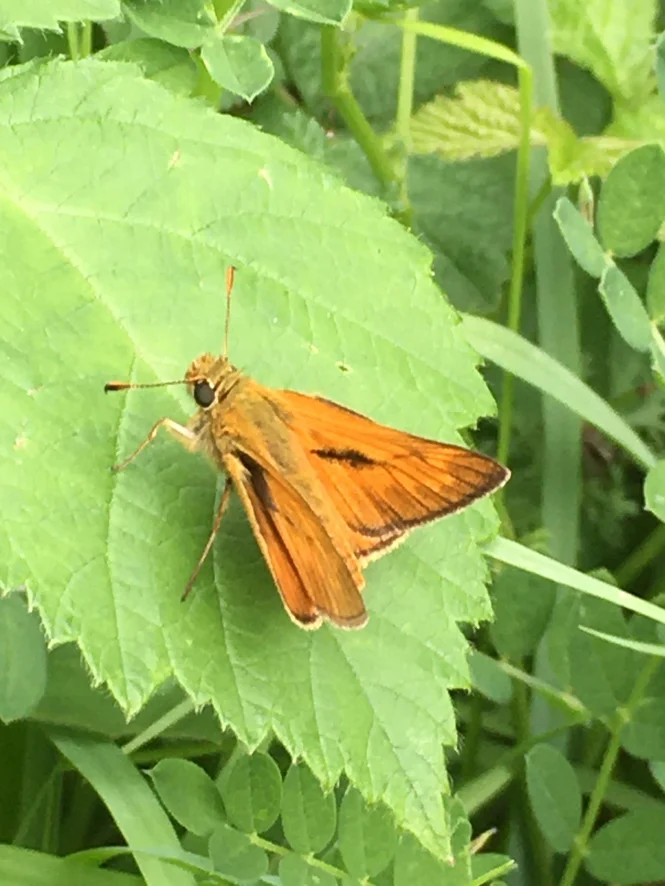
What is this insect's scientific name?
Ochlodes sylvanus (also Ochlodes venata)
